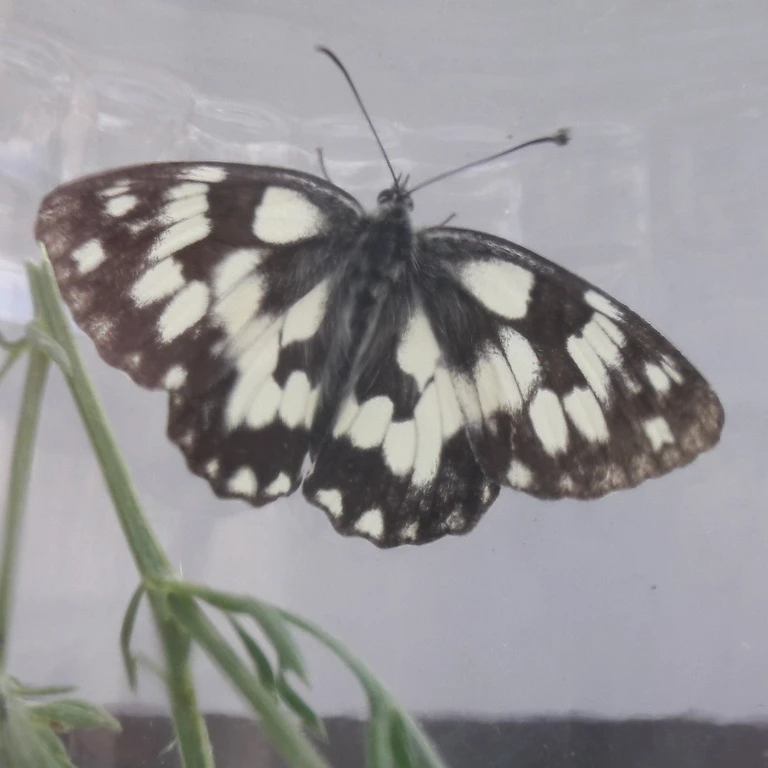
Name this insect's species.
Melanargia galathea
